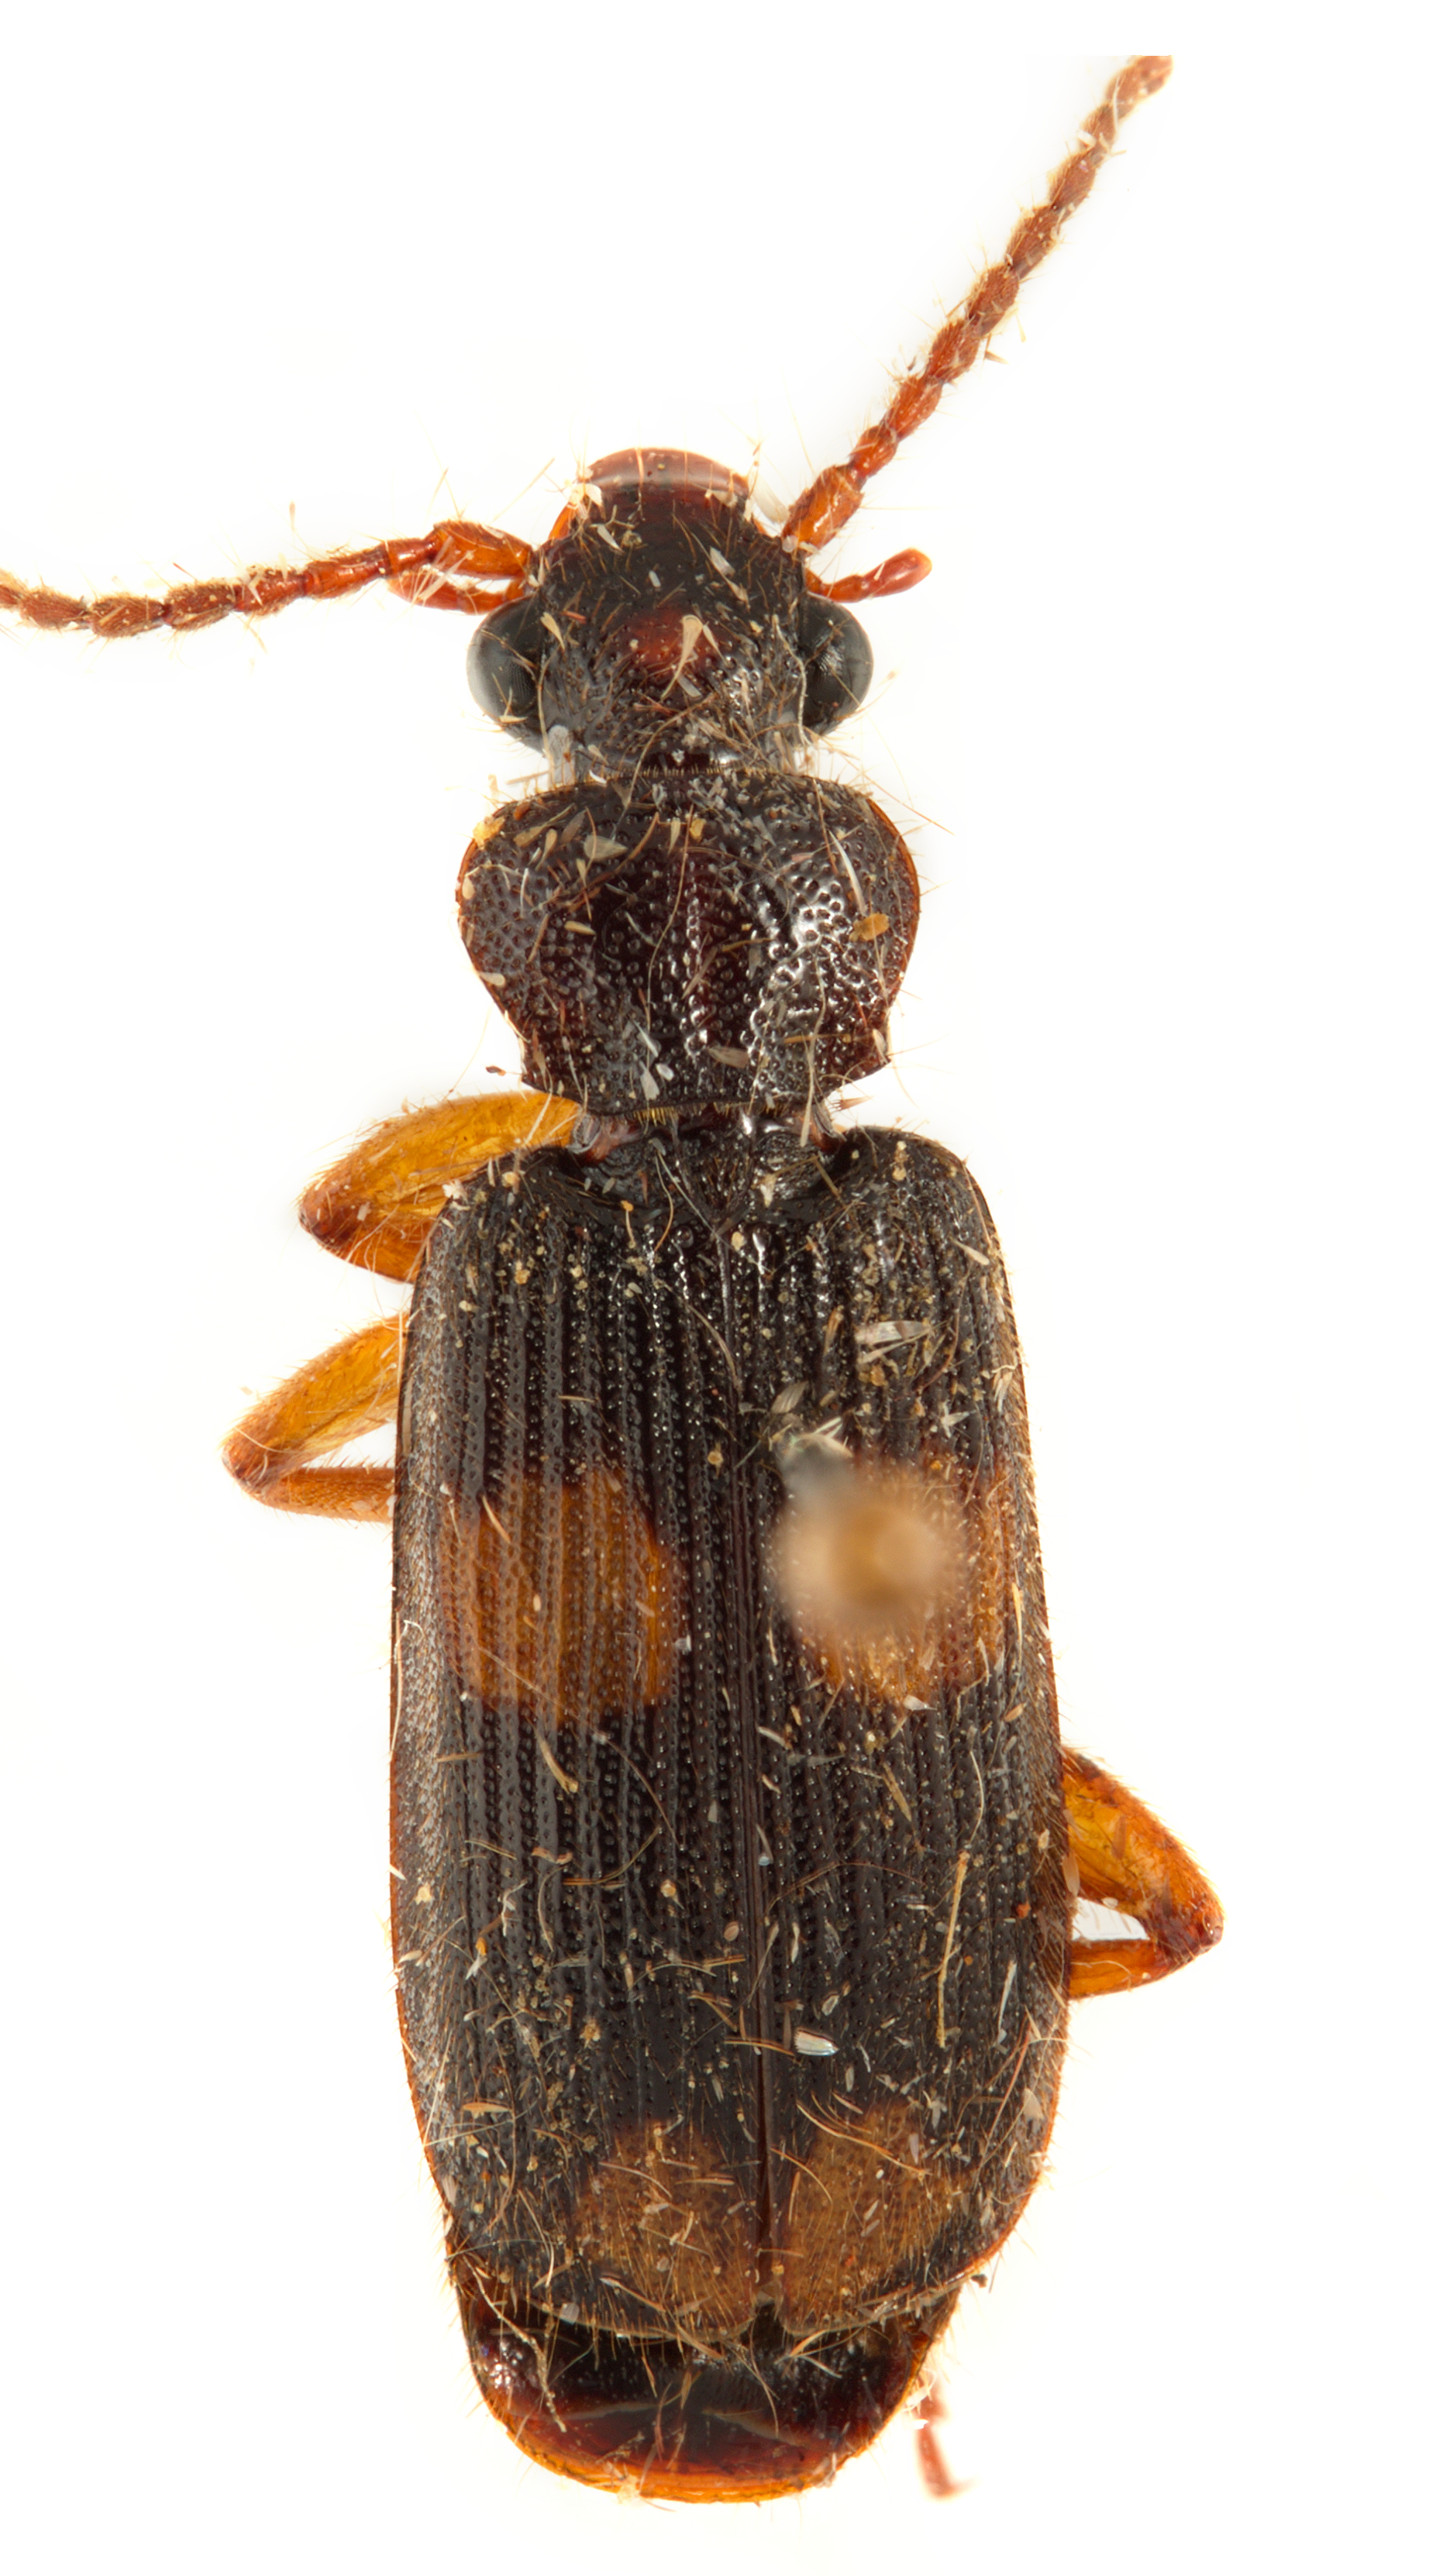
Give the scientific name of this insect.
Macrochilus trimaculatus (also Macrocheilus chaudoiri)
